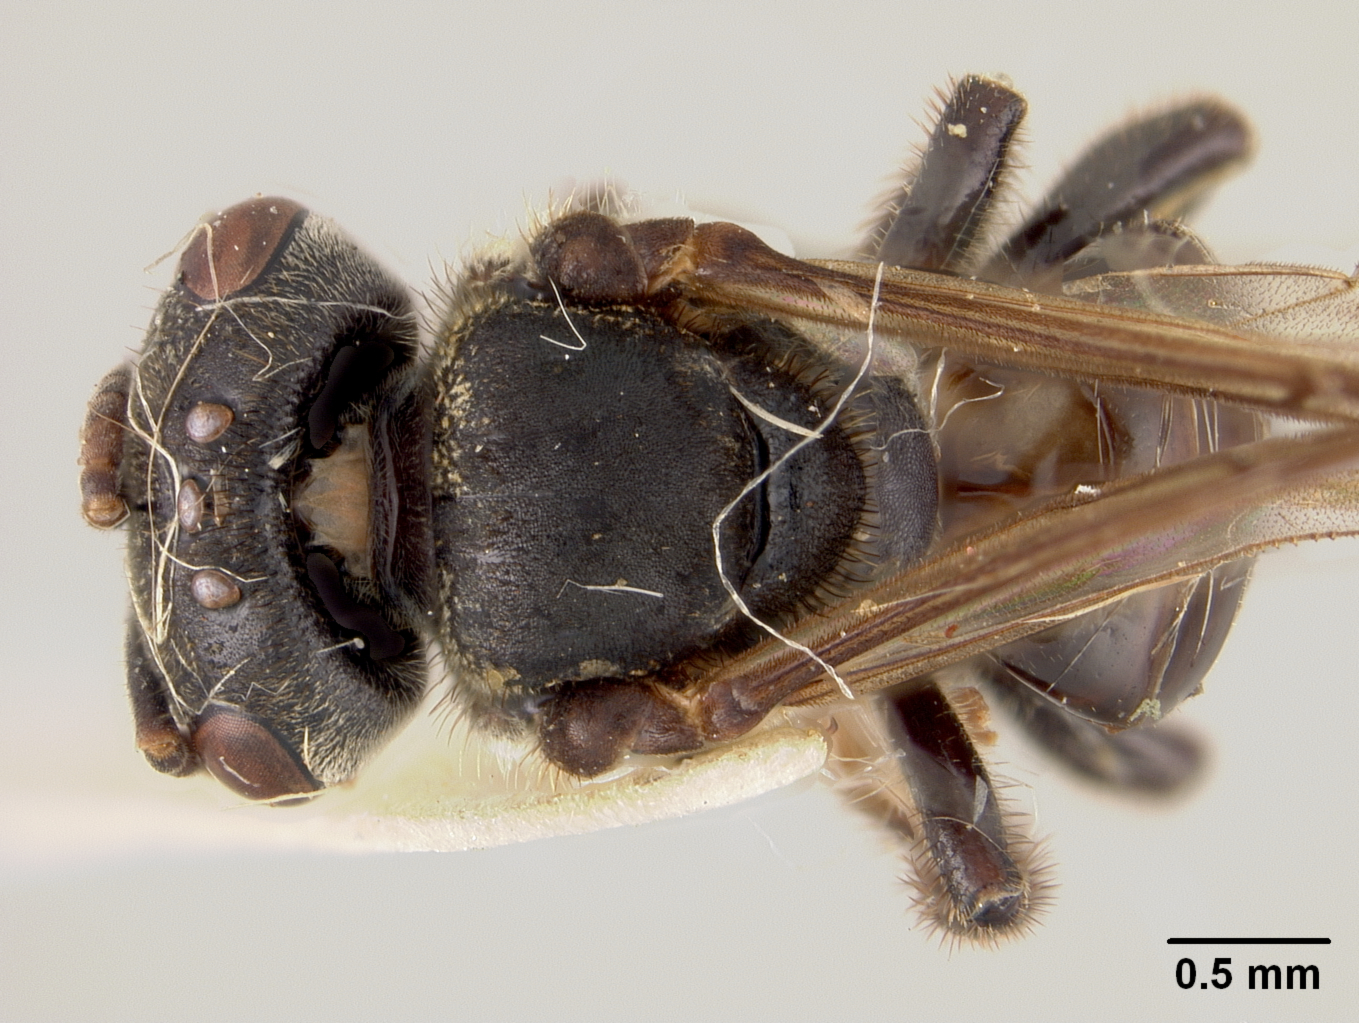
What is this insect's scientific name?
Trigona ventralis
